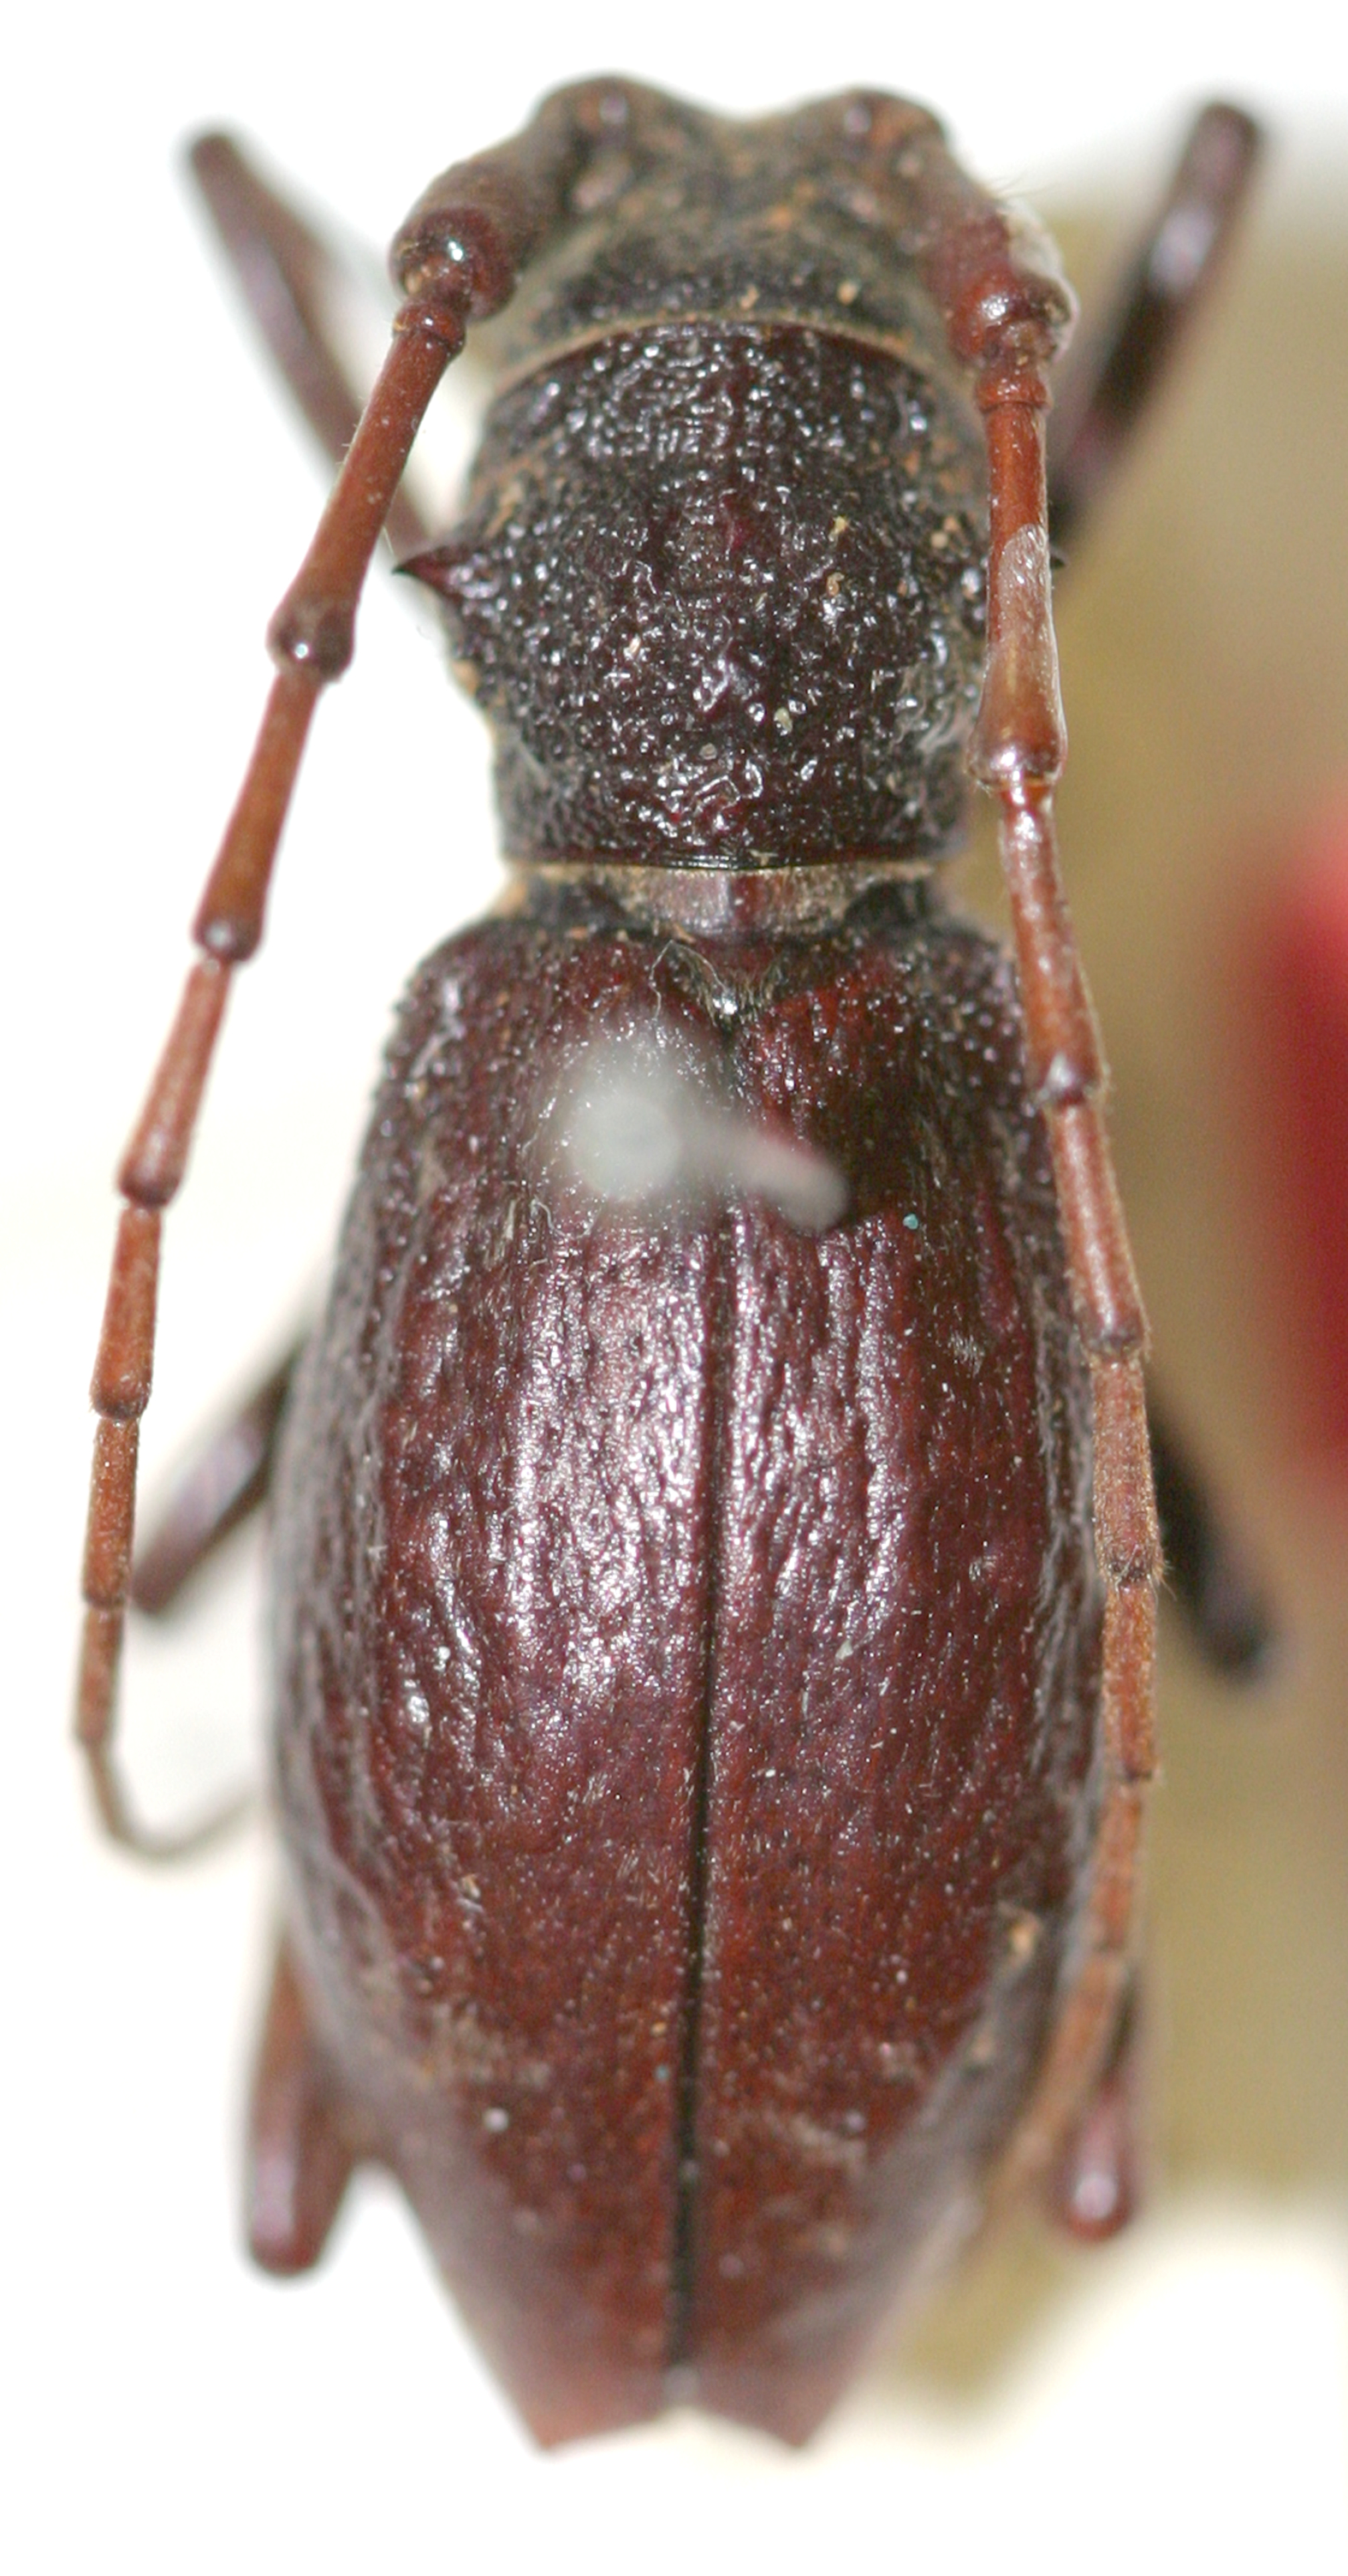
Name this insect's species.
Morimopsis truncatipennis
